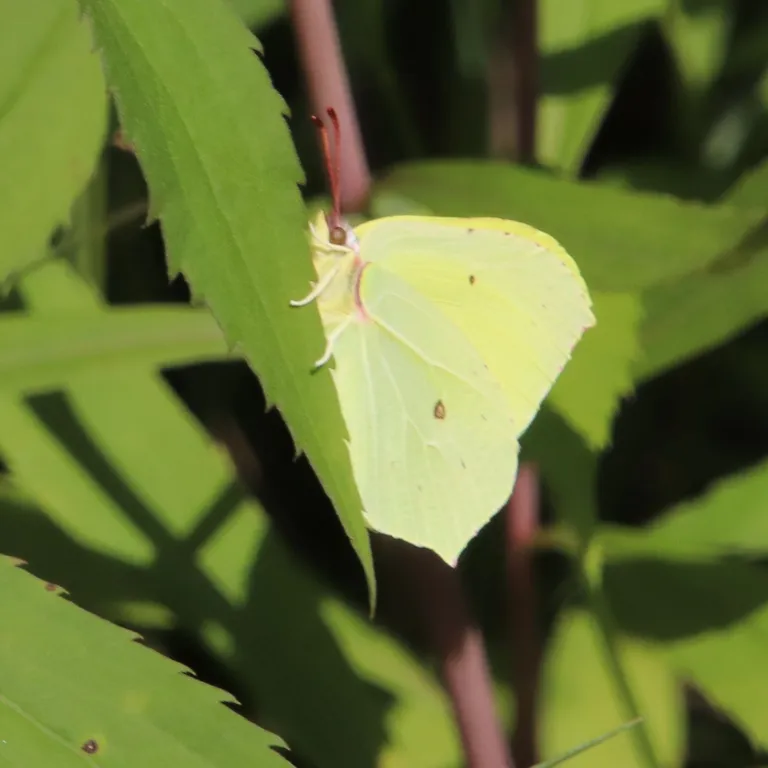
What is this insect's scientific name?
Gonepteryx rhamni
